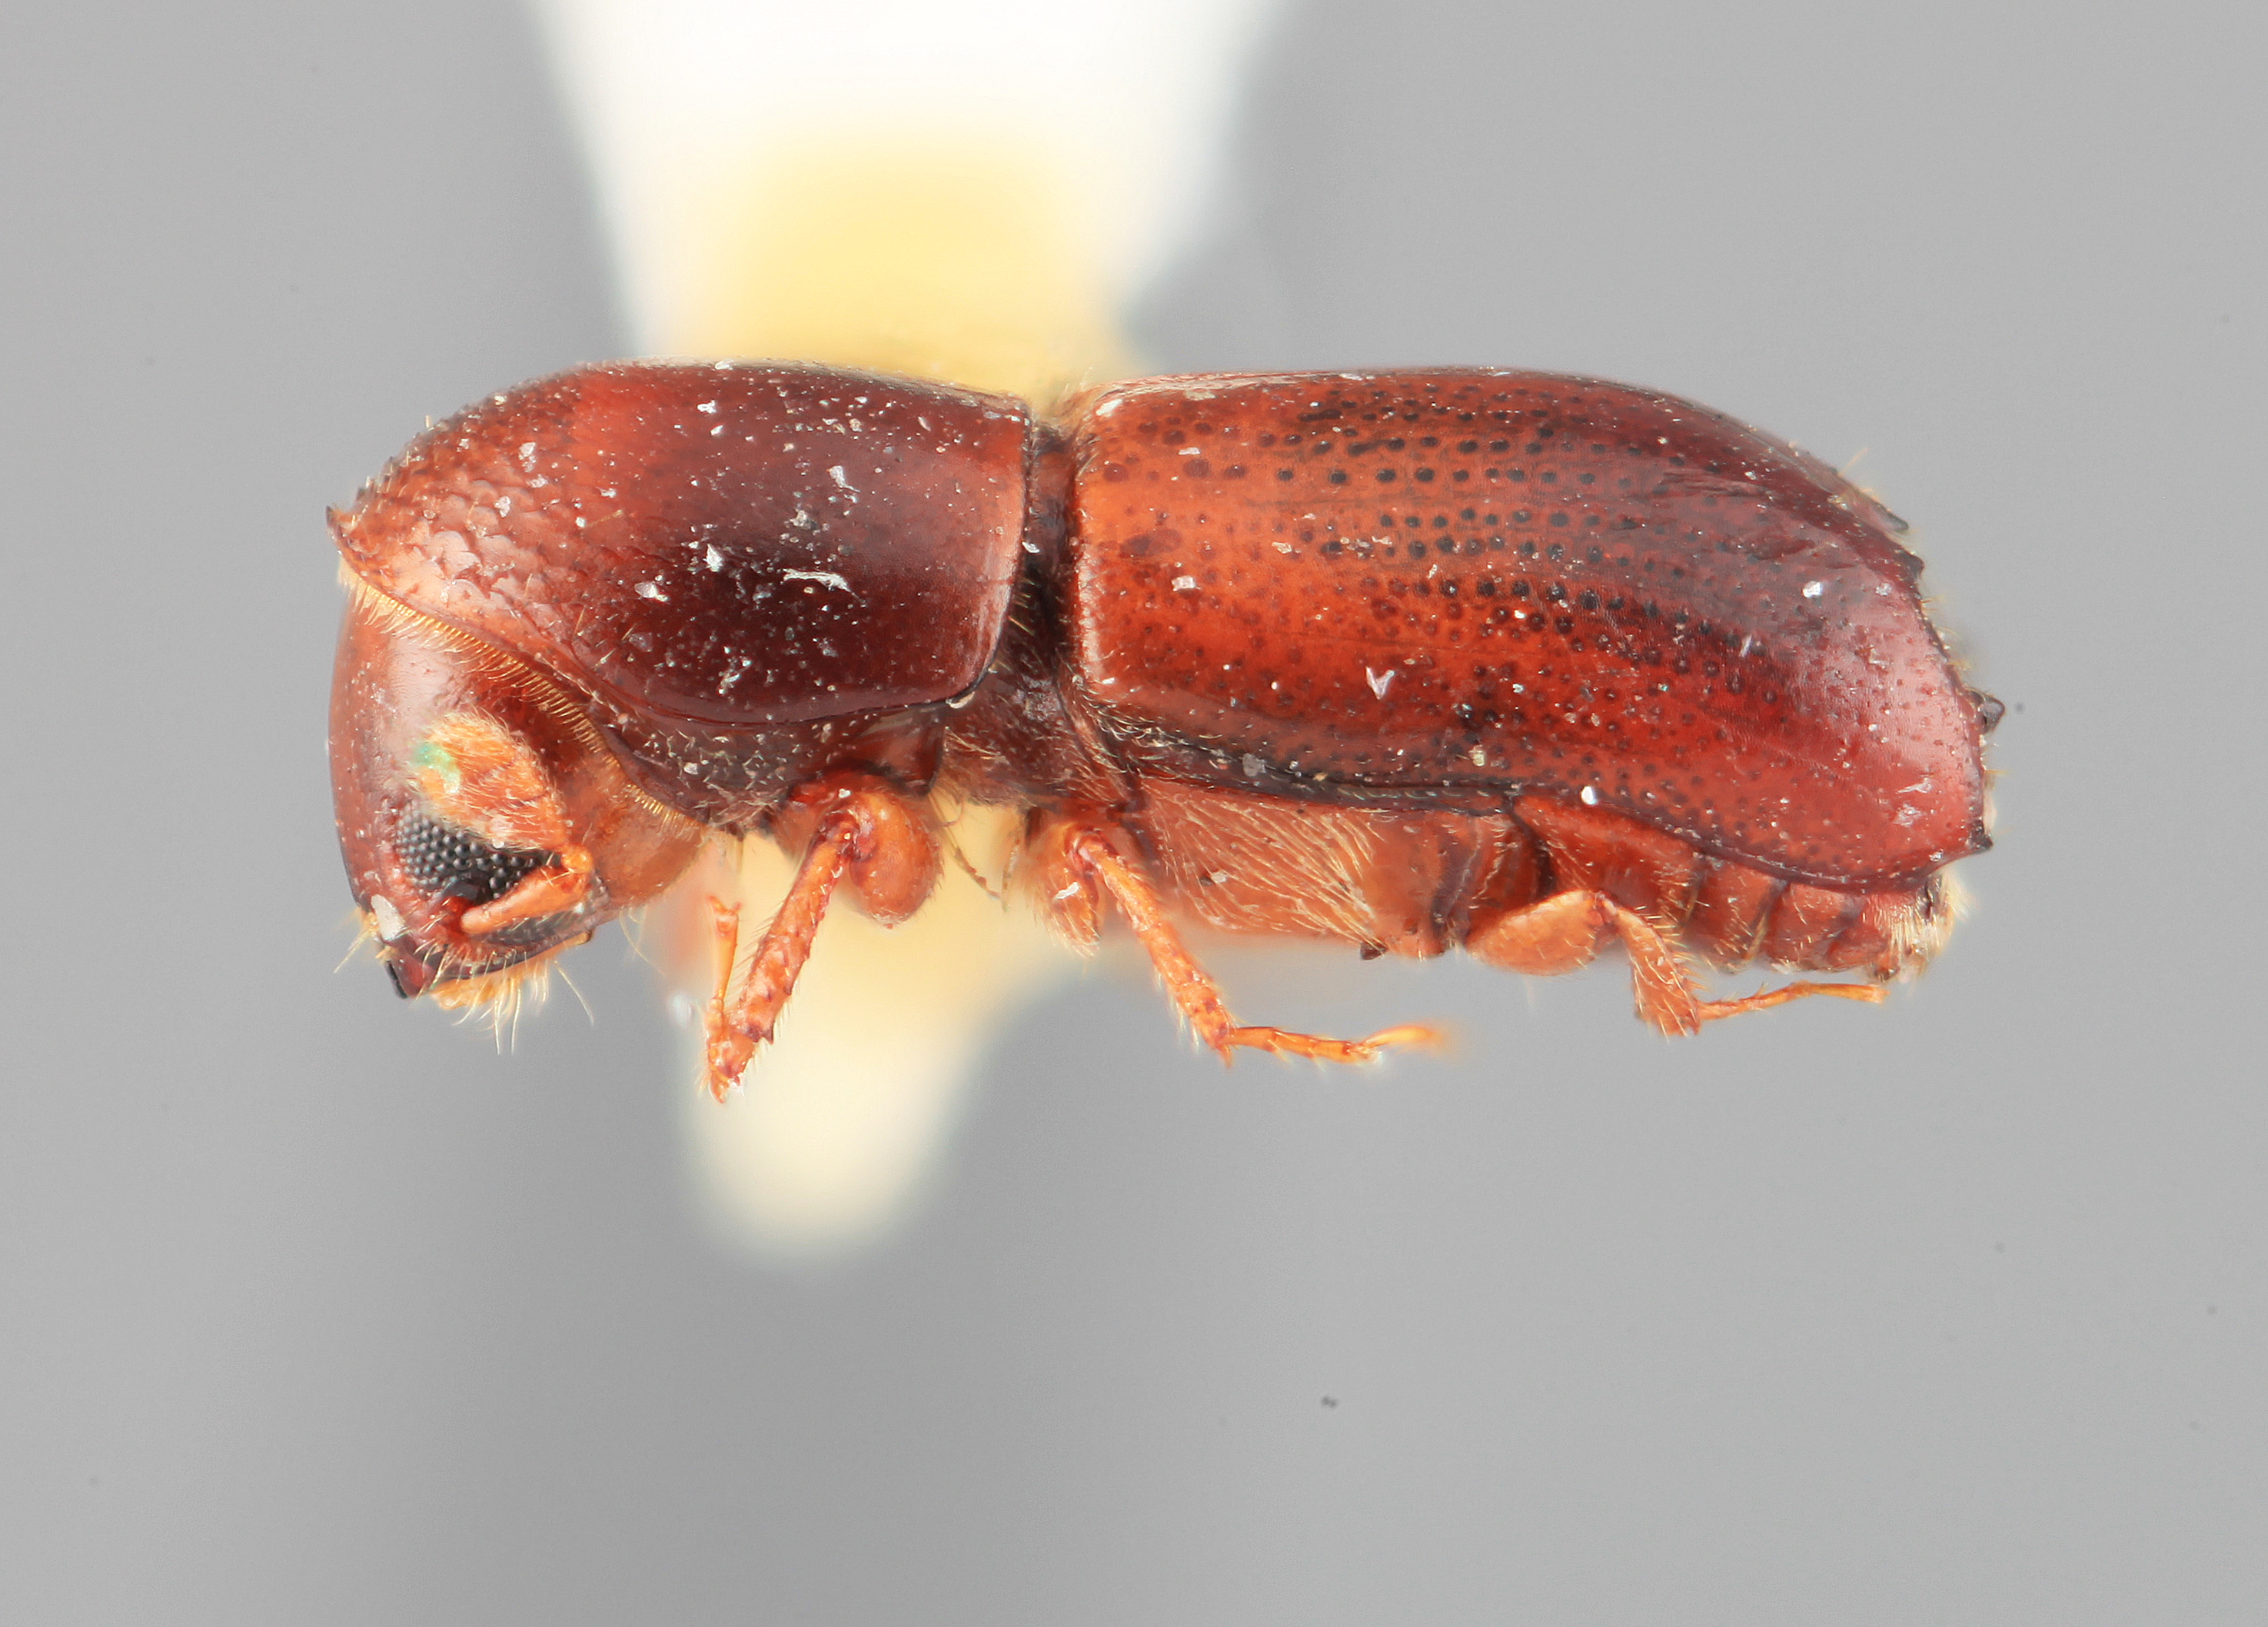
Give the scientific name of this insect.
Monarthrum carinulum
